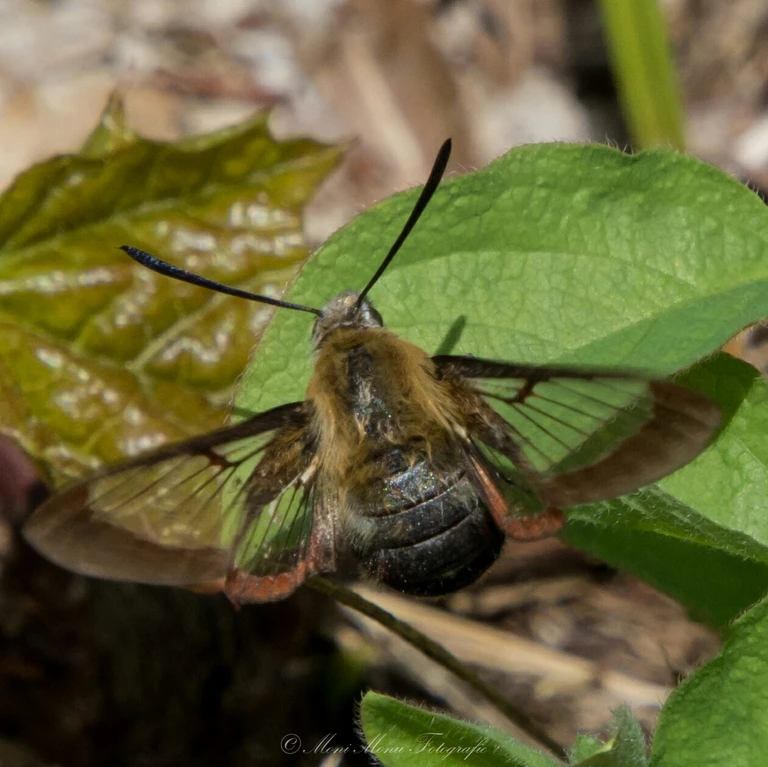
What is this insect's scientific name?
Hemaris fuciformis
